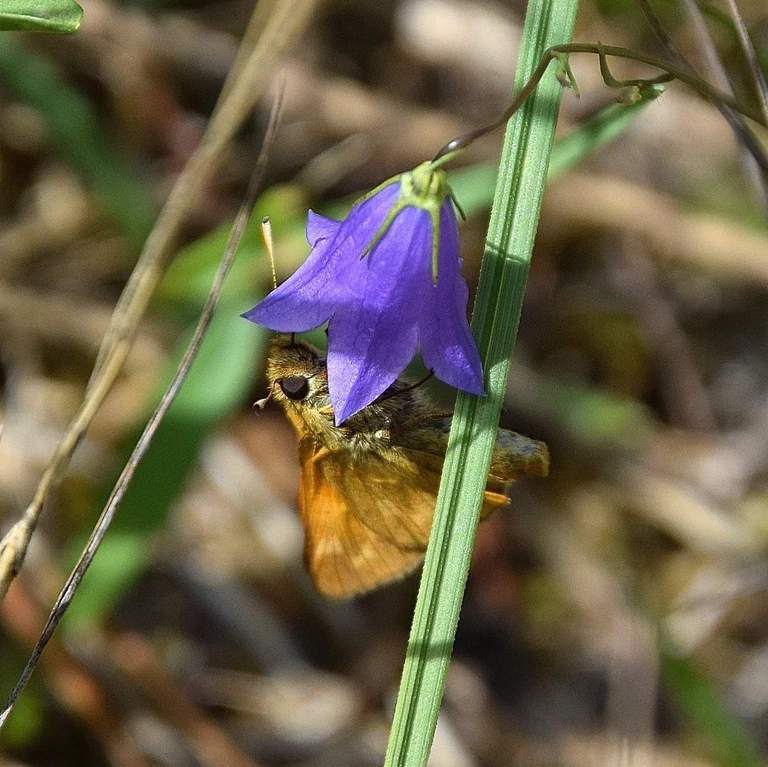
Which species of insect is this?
Ochlodes sylvanus (also Ochlodes venata)
